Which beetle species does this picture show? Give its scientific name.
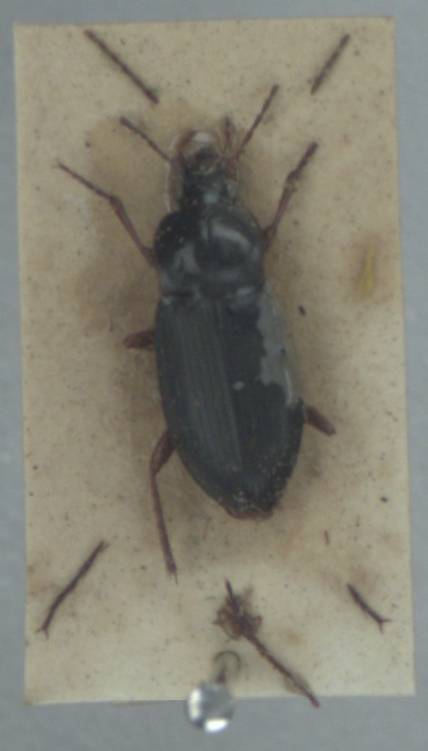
Calathus erratus
